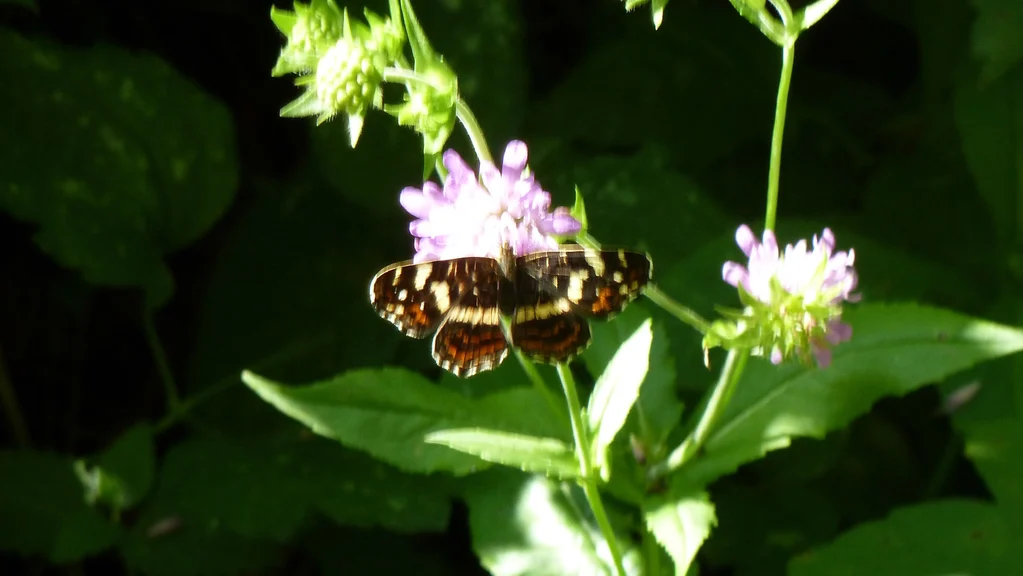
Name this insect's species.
Araschnia levana
